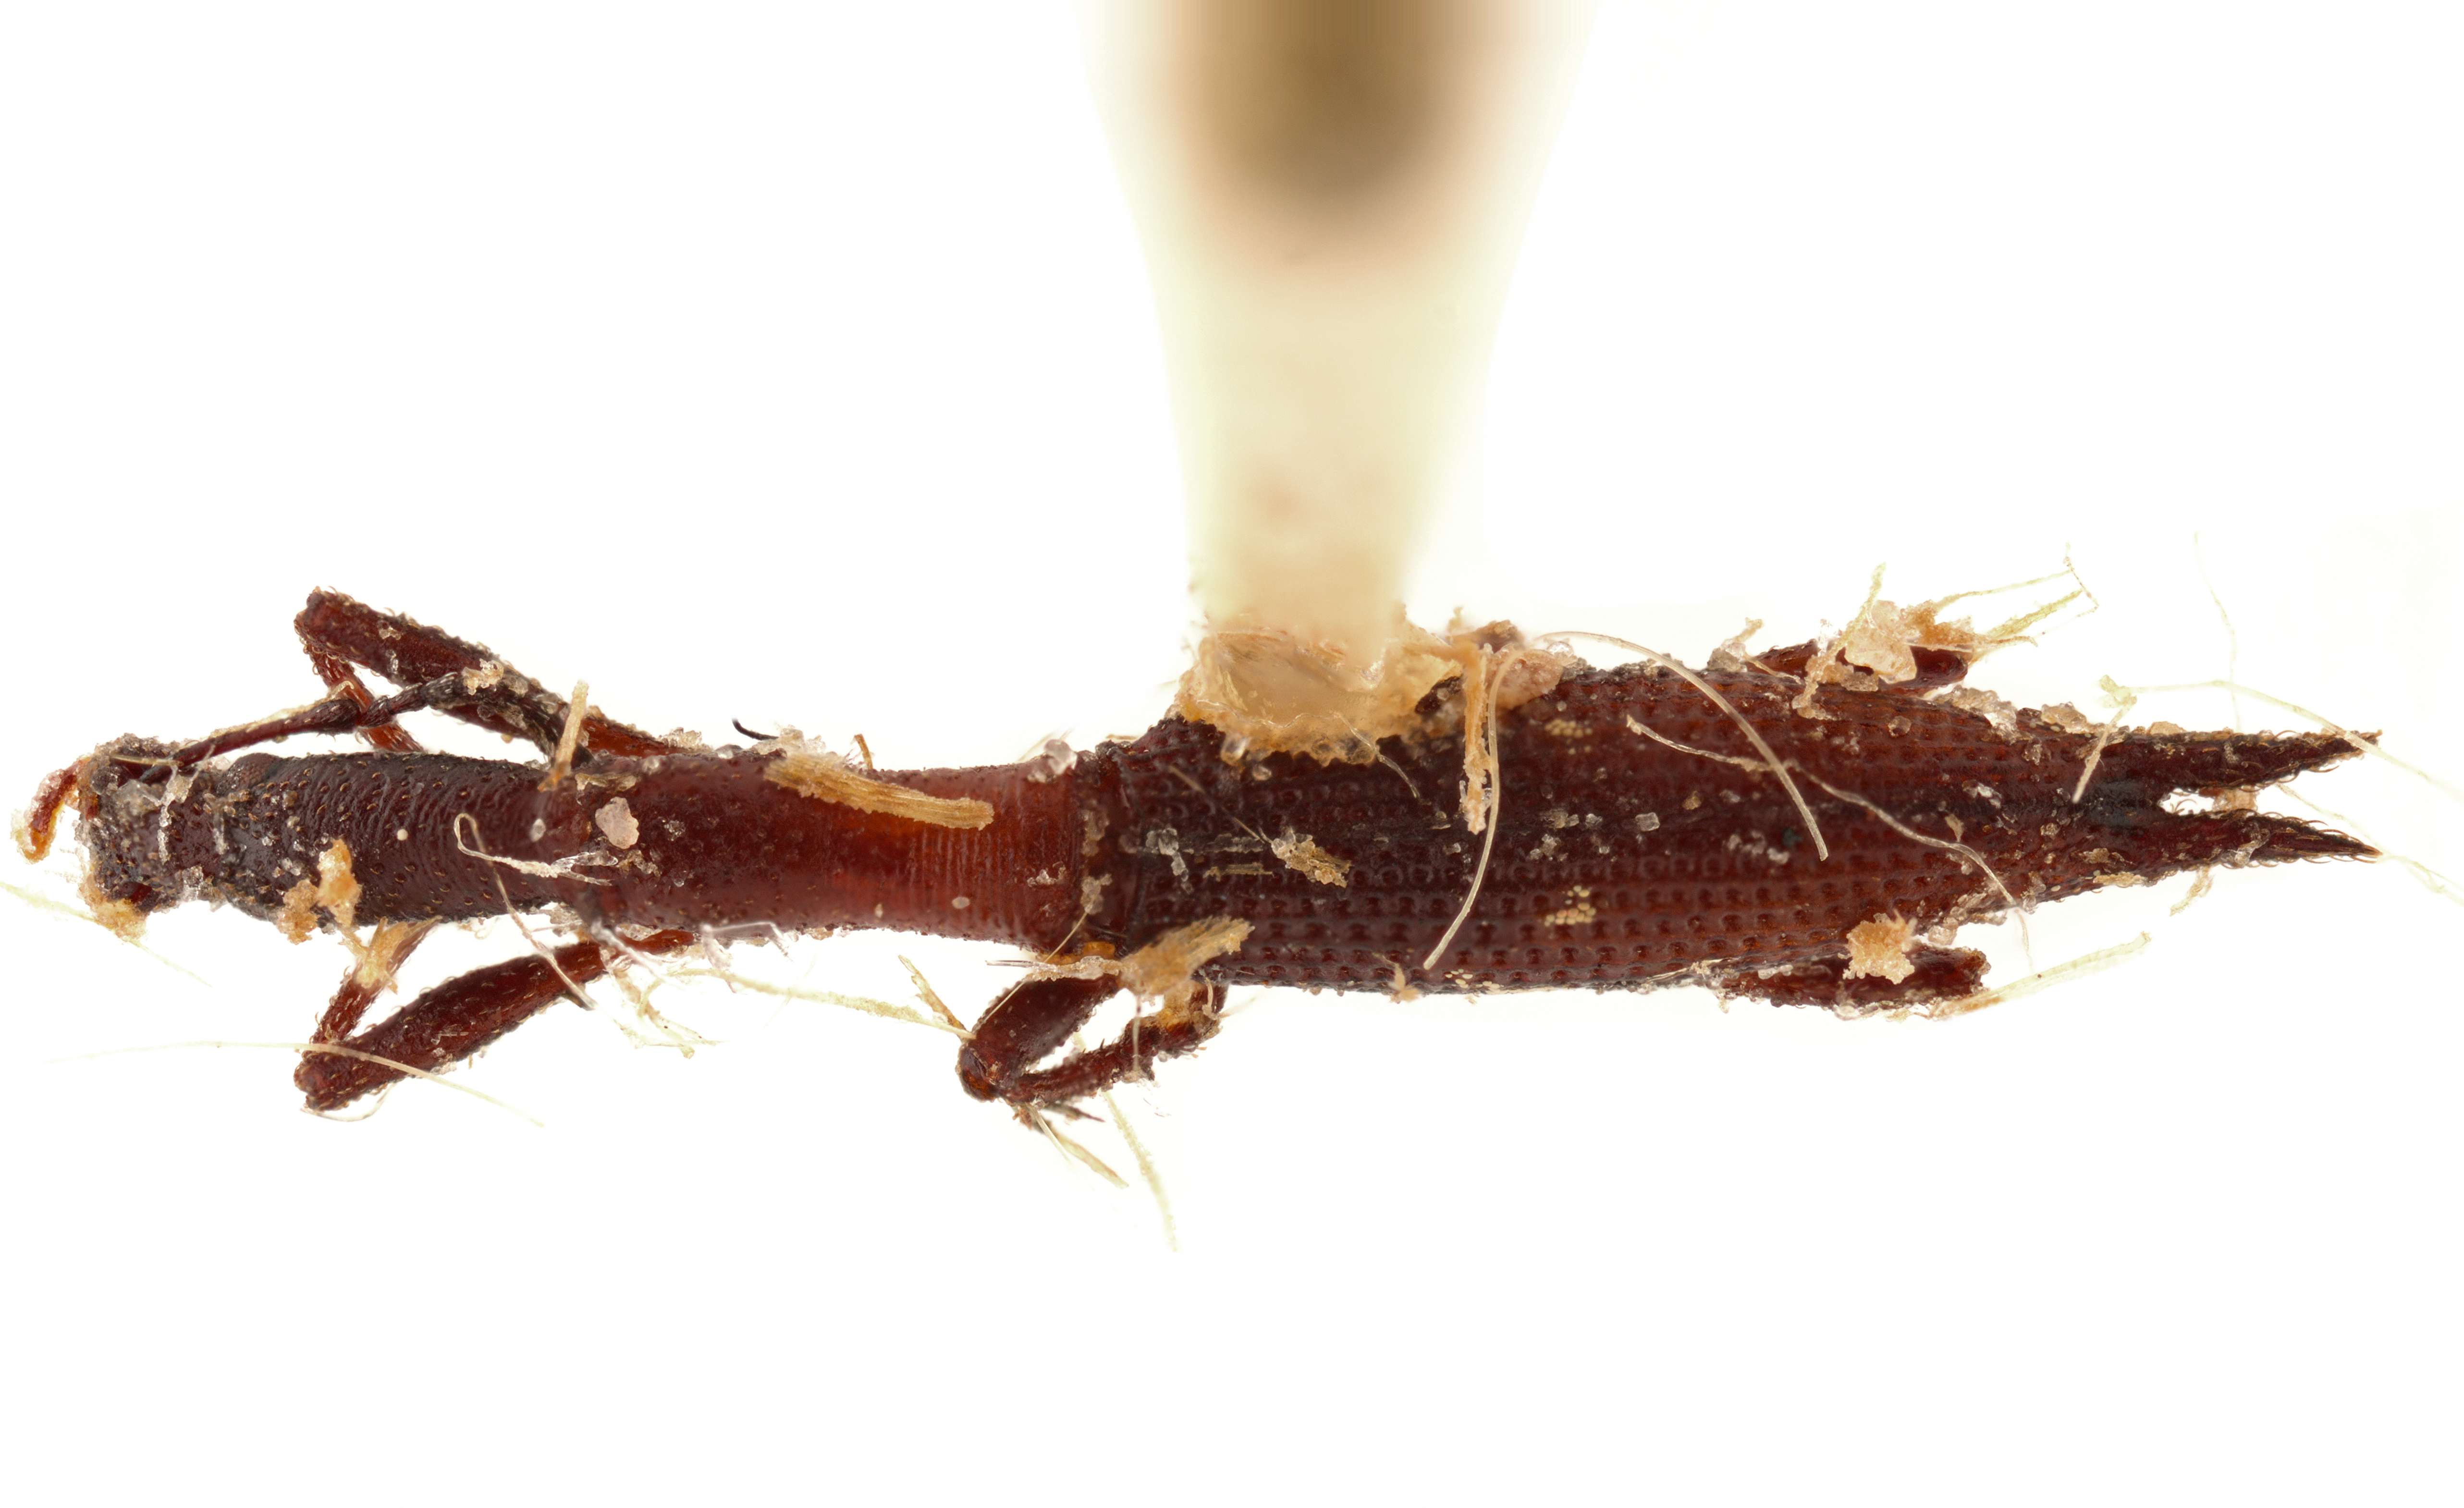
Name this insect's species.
Rhadinosomus lacordairei
